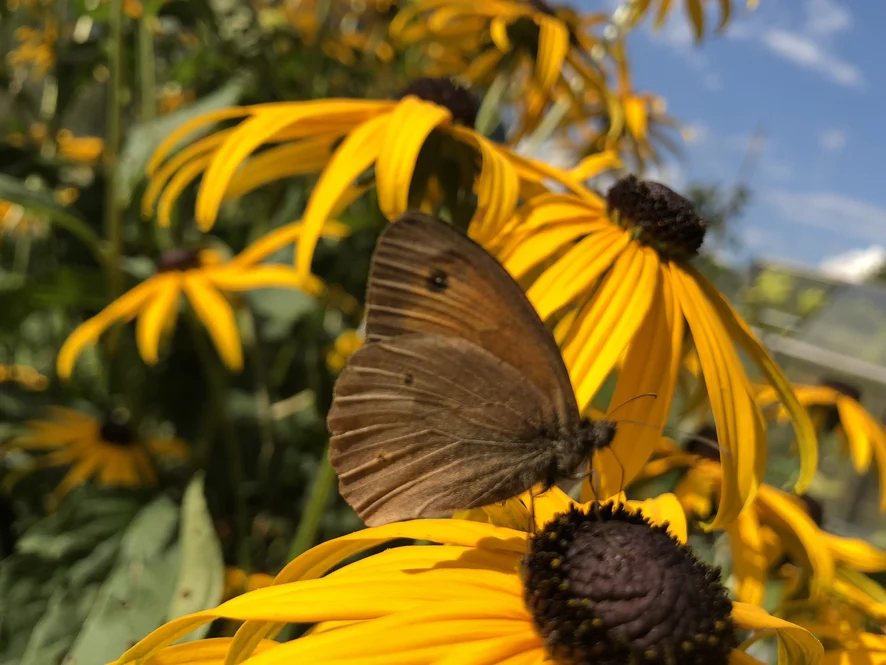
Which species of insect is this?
Maniola jurtina
